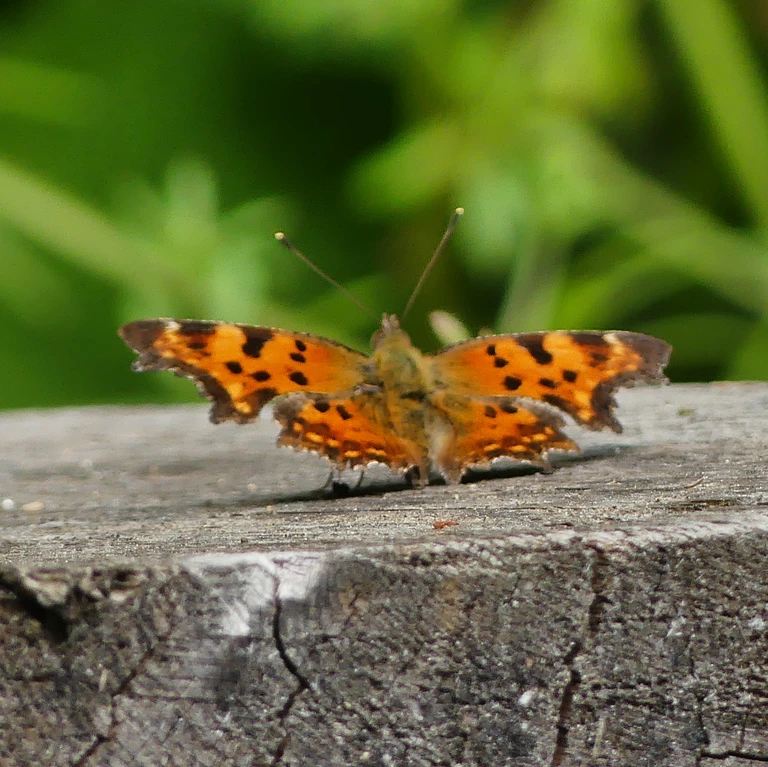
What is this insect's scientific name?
Polygonia c-album
